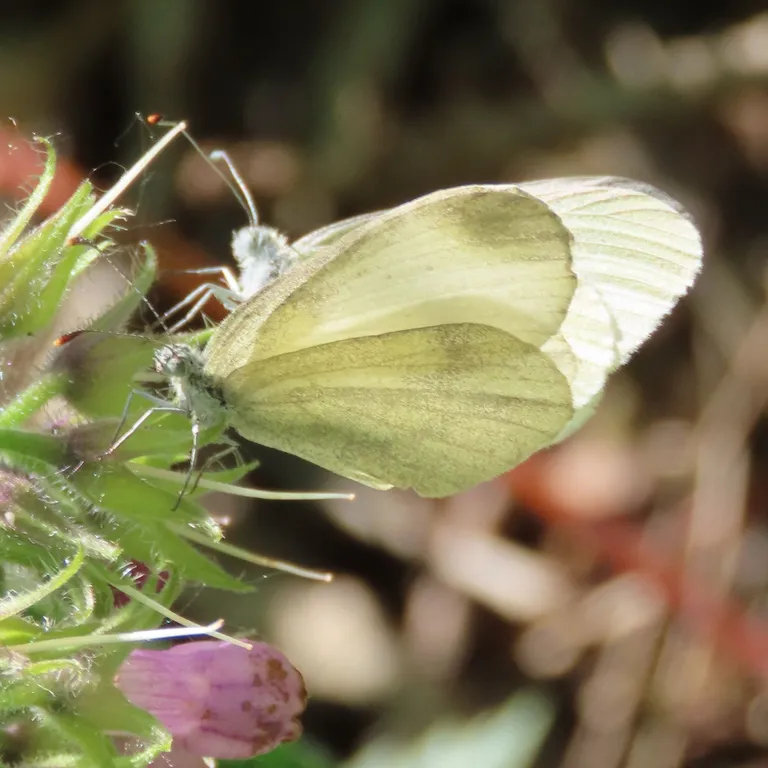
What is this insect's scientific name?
Leptidea sinapis/juvernica
